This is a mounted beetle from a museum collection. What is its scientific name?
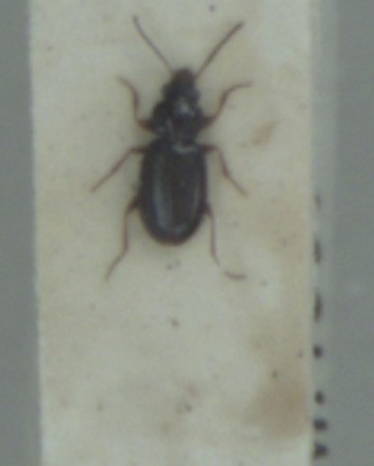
Bembidion obtusum
